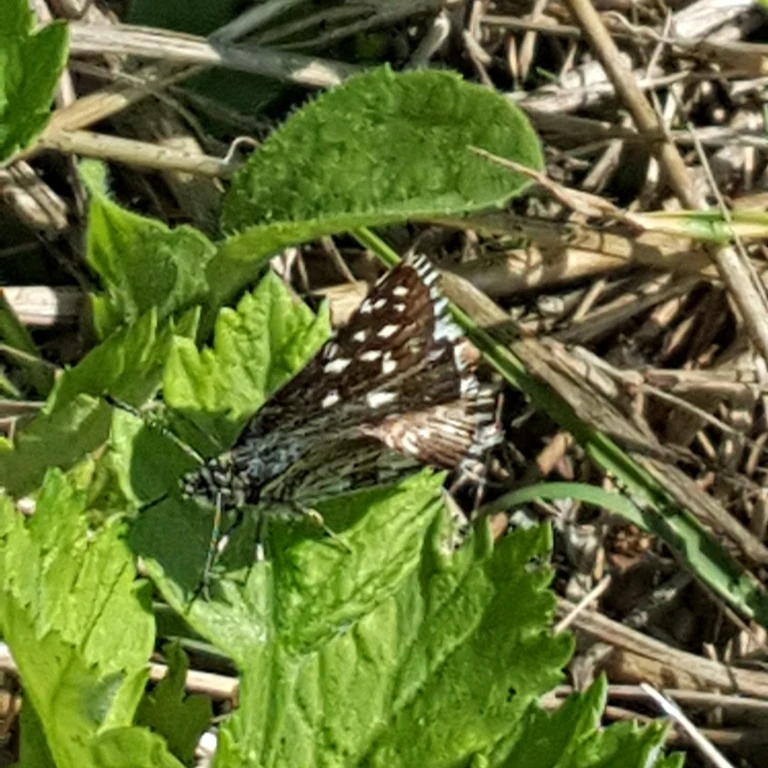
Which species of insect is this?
Pyrgus malvae
